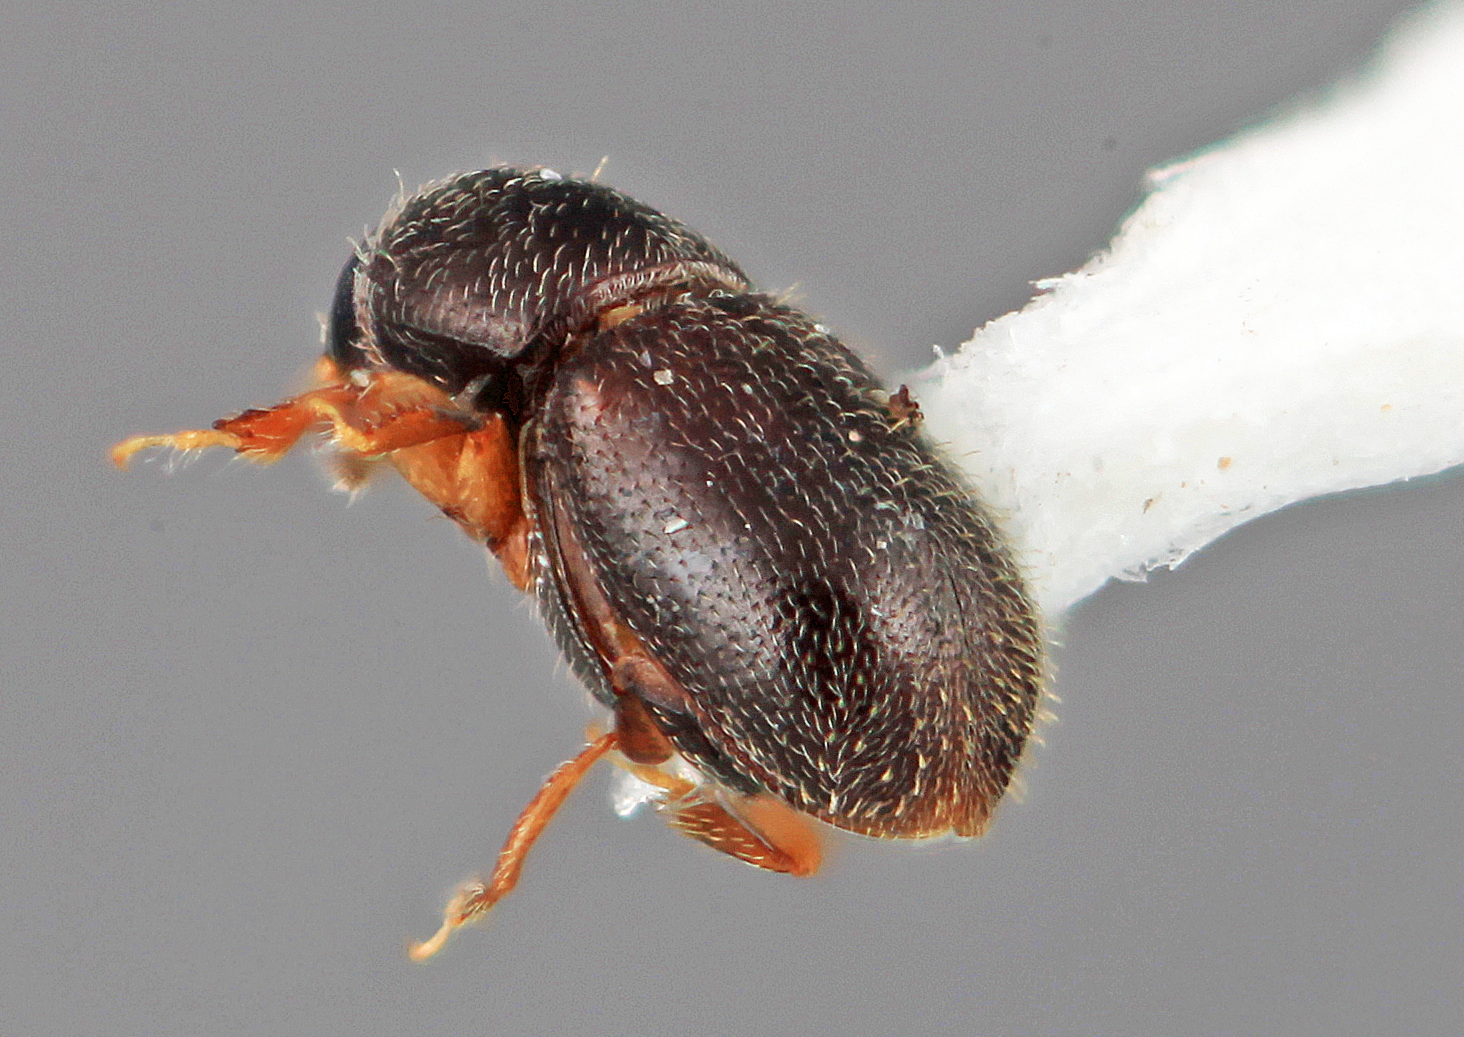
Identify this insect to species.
Scolytodes perpusillus
